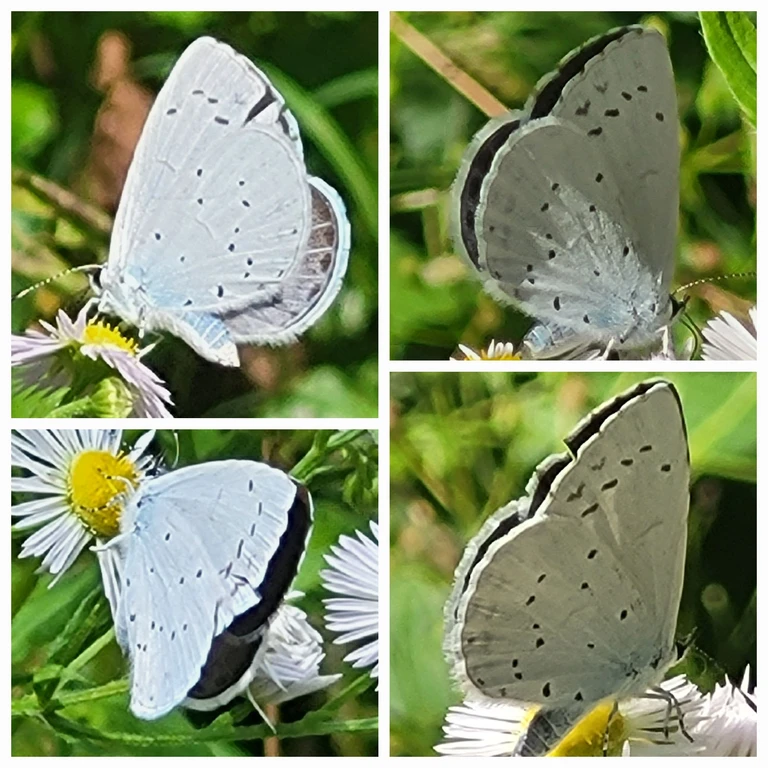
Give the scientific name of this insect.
Celastrina argiolus
